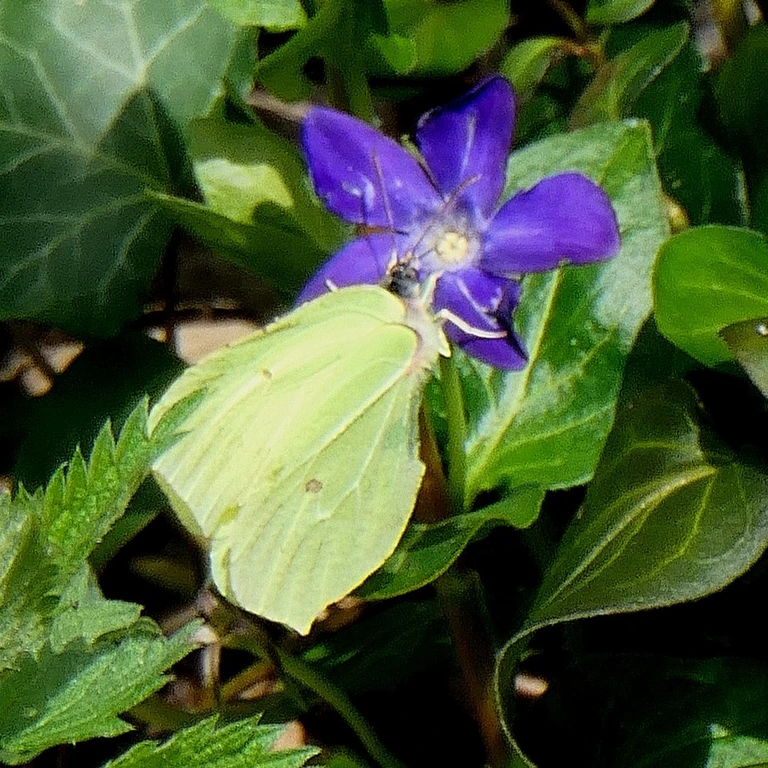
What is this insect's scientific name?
Gonepteryx rhamni
